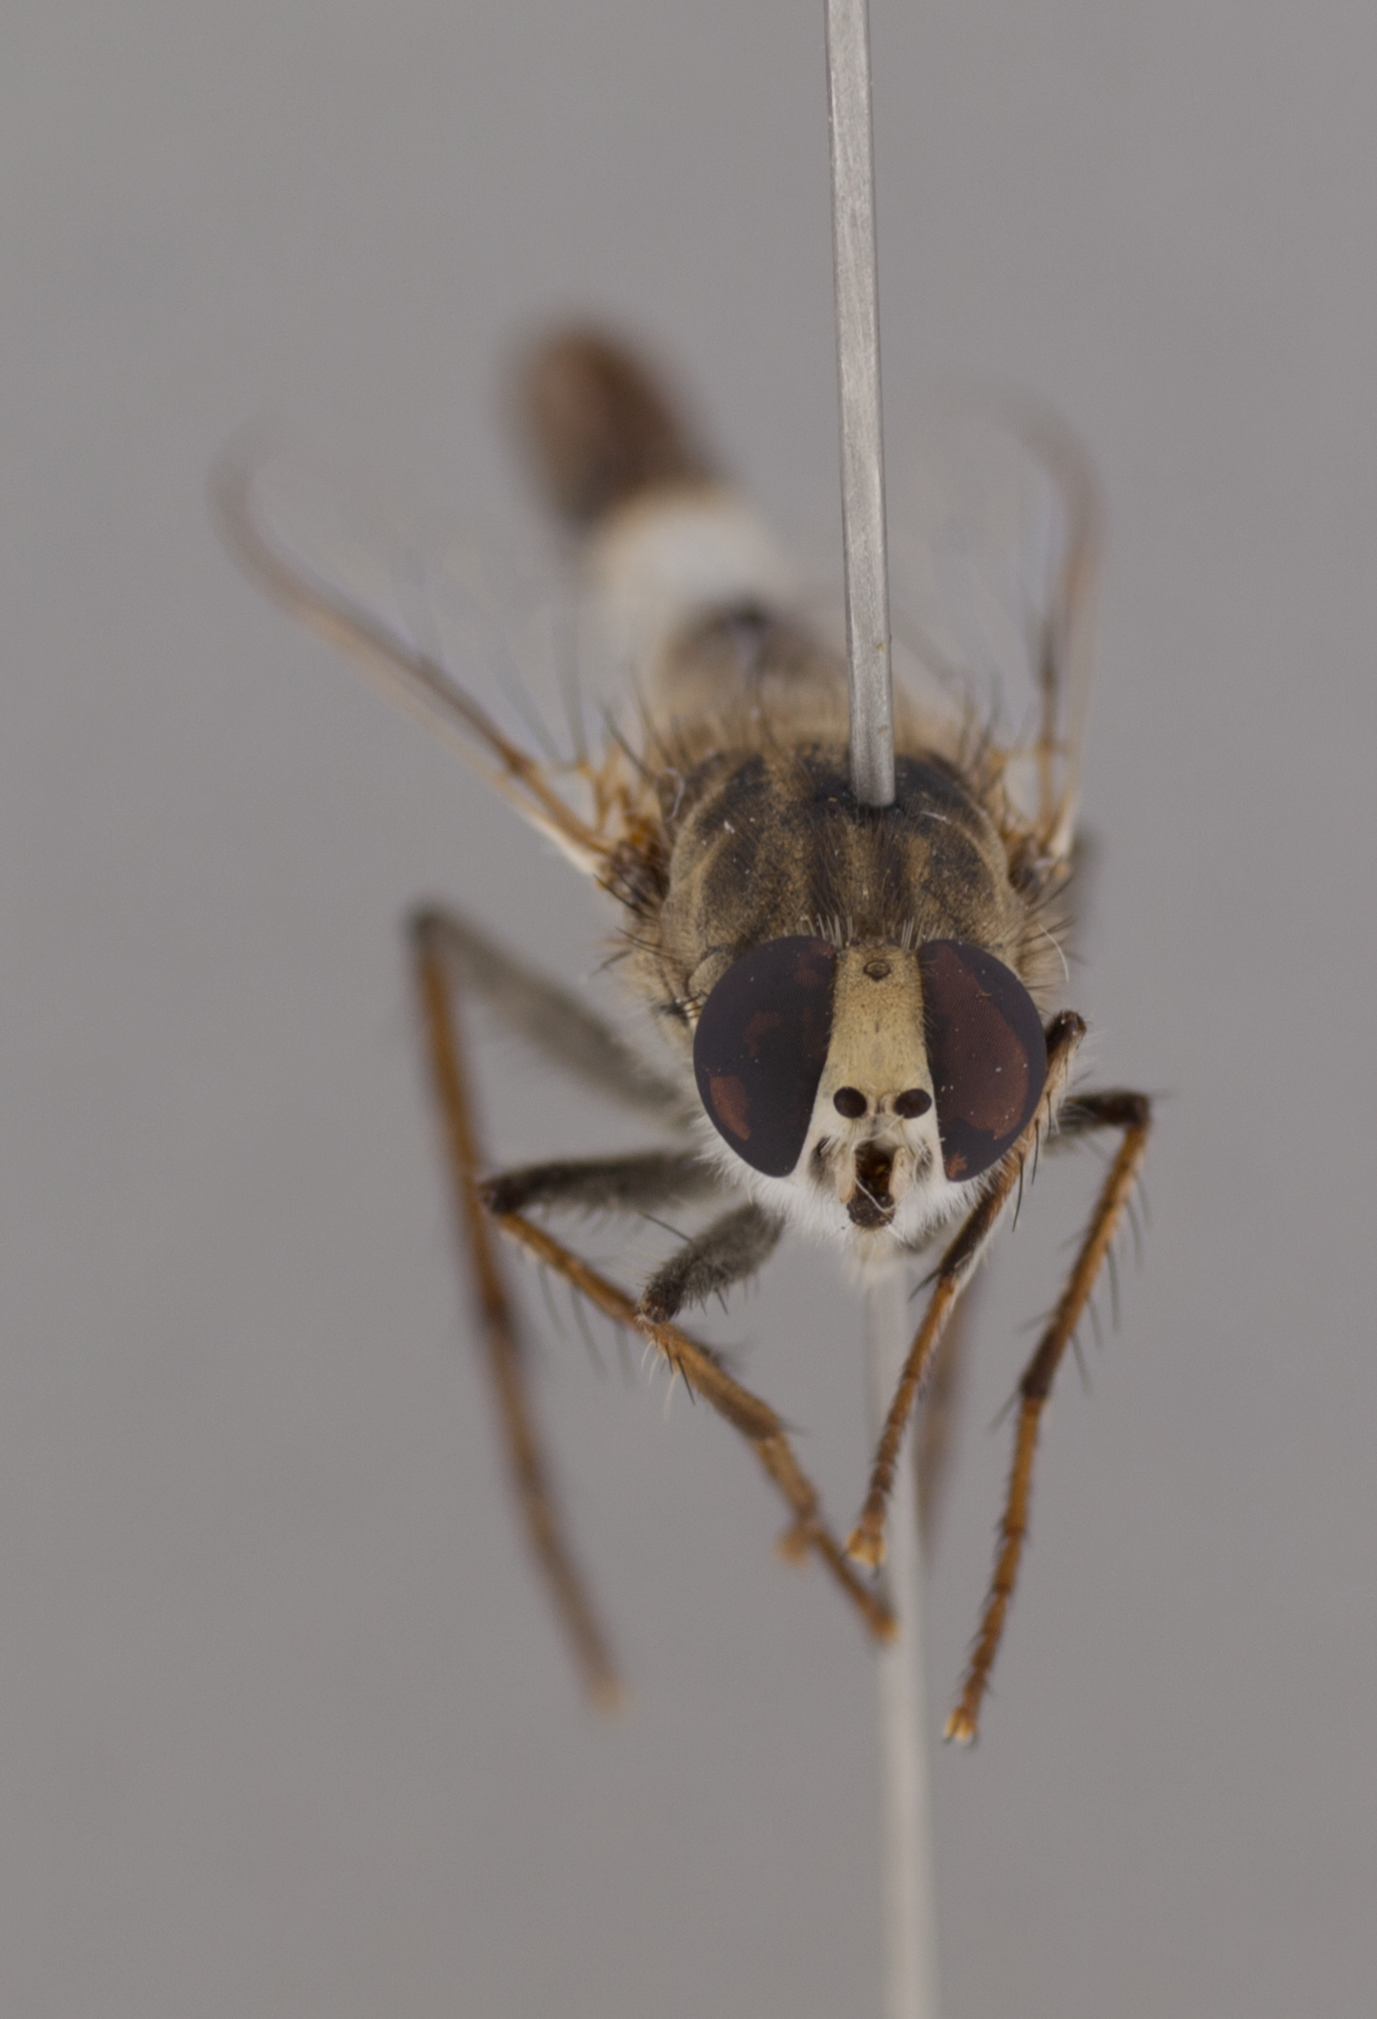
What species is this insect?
Apiocera parkeri
